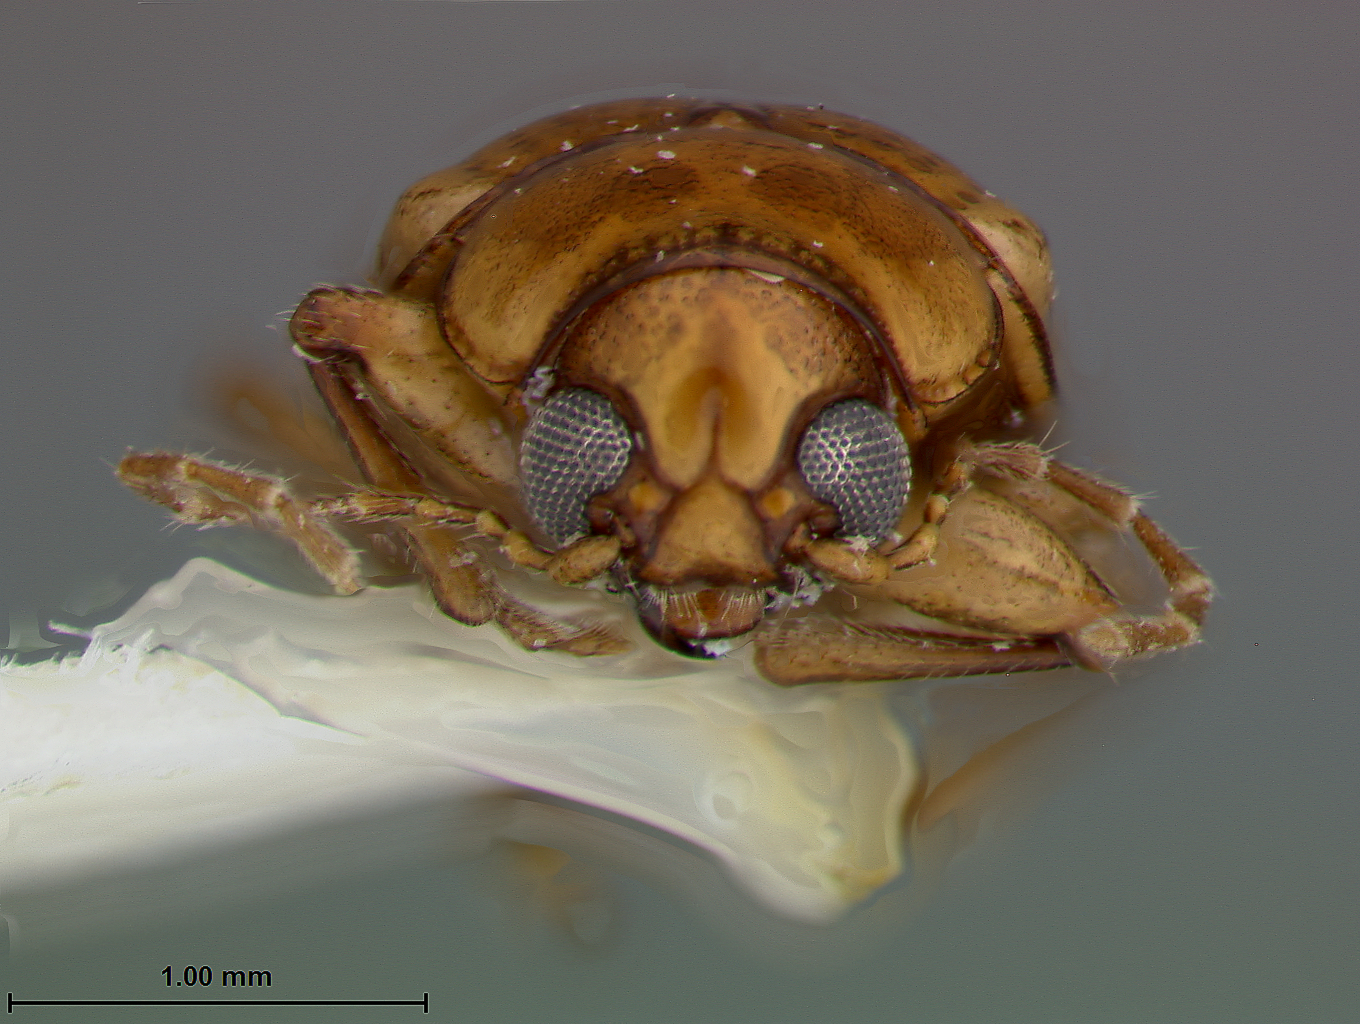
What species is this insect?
Metachroma lucidum
